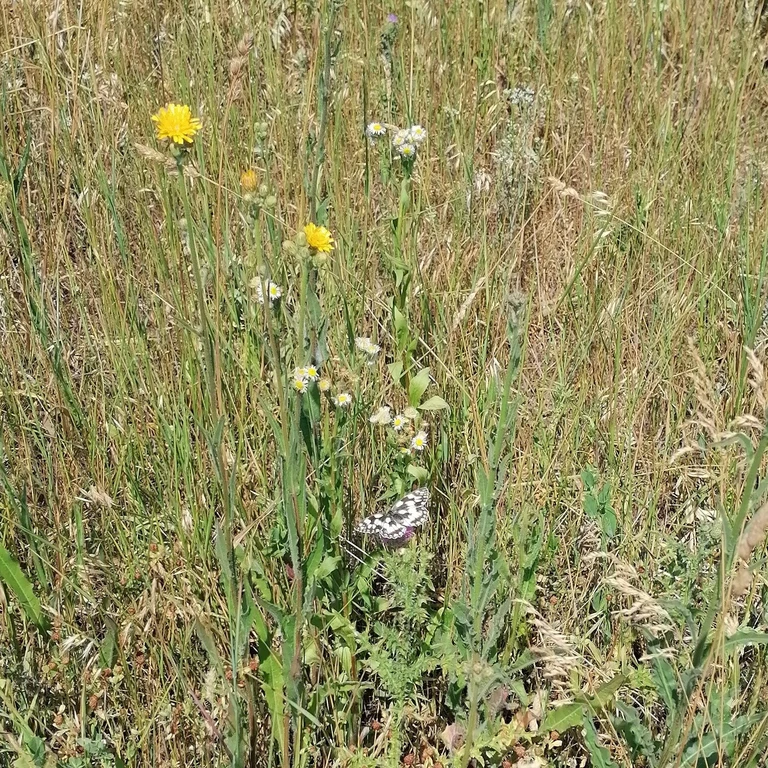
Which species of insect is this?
Melanargia galathea
